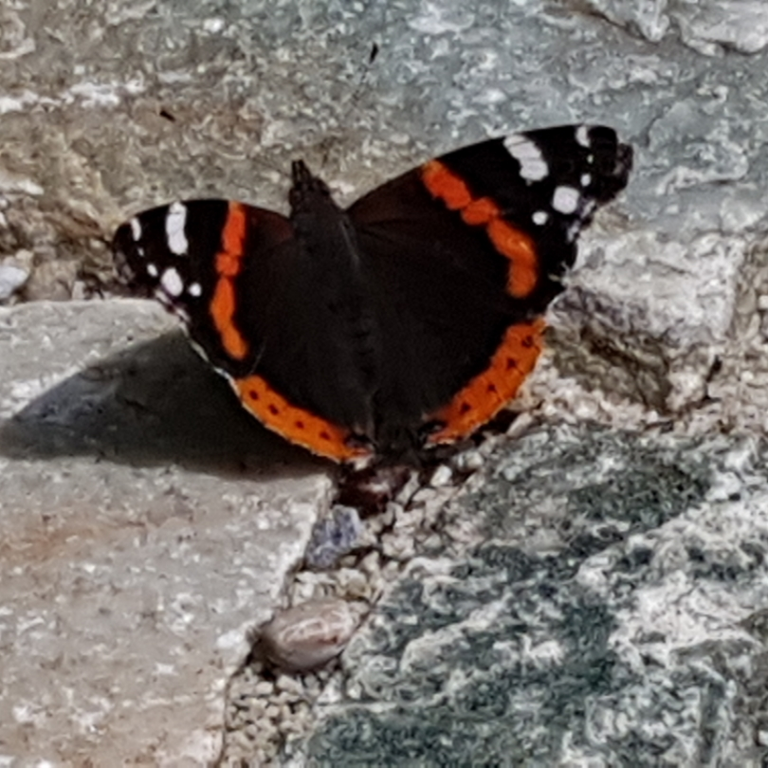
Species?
Vanessa atalanta
